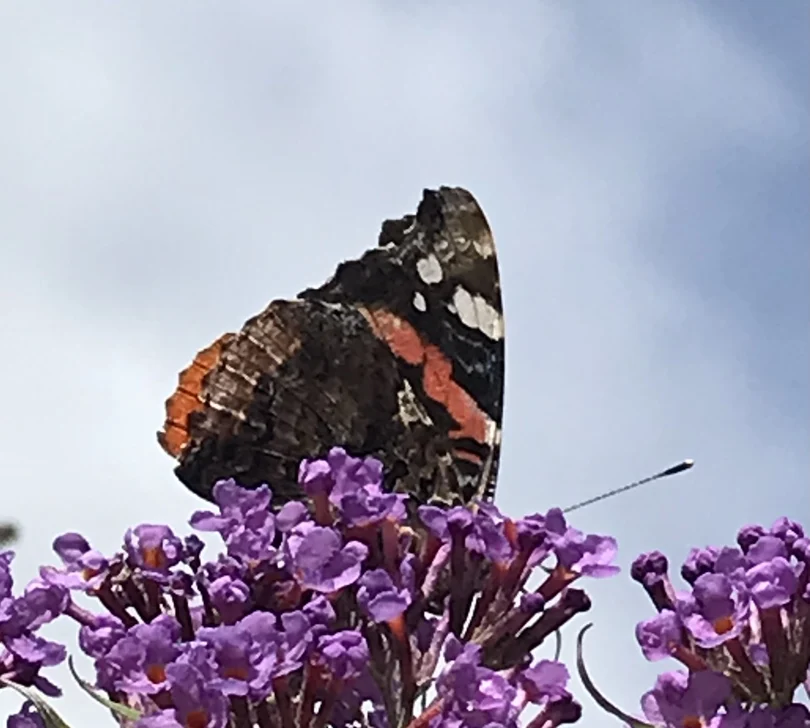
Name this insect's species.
Vanessa atalanta
